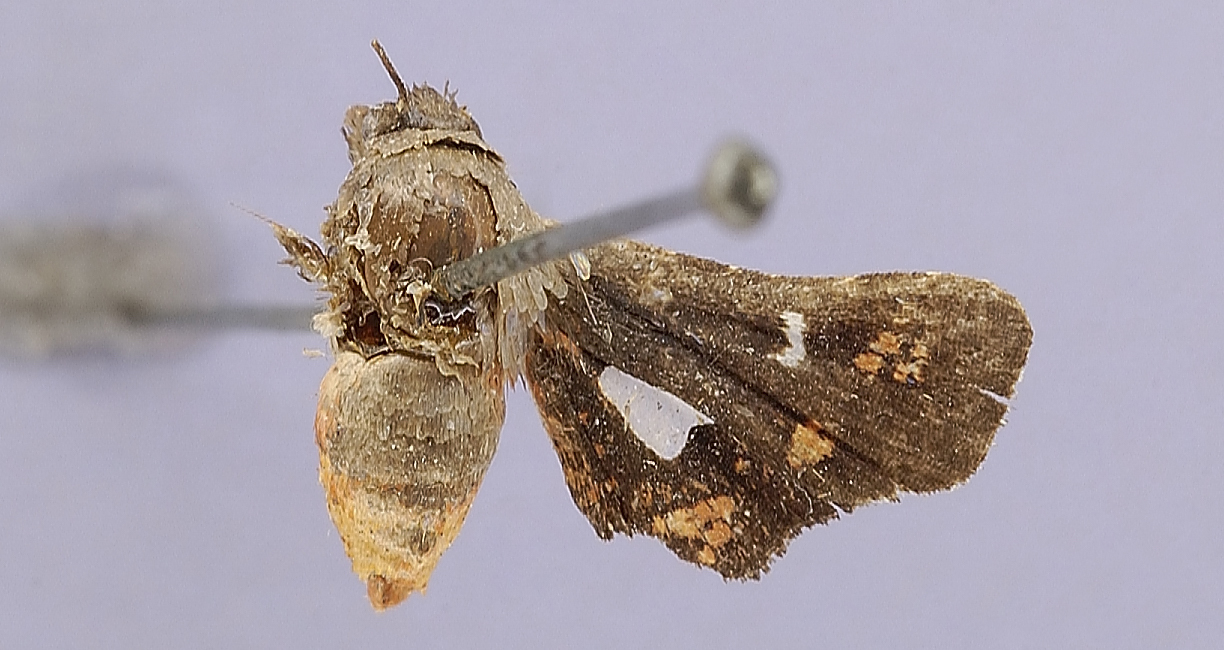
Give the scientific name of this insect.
Thyris vitrina
